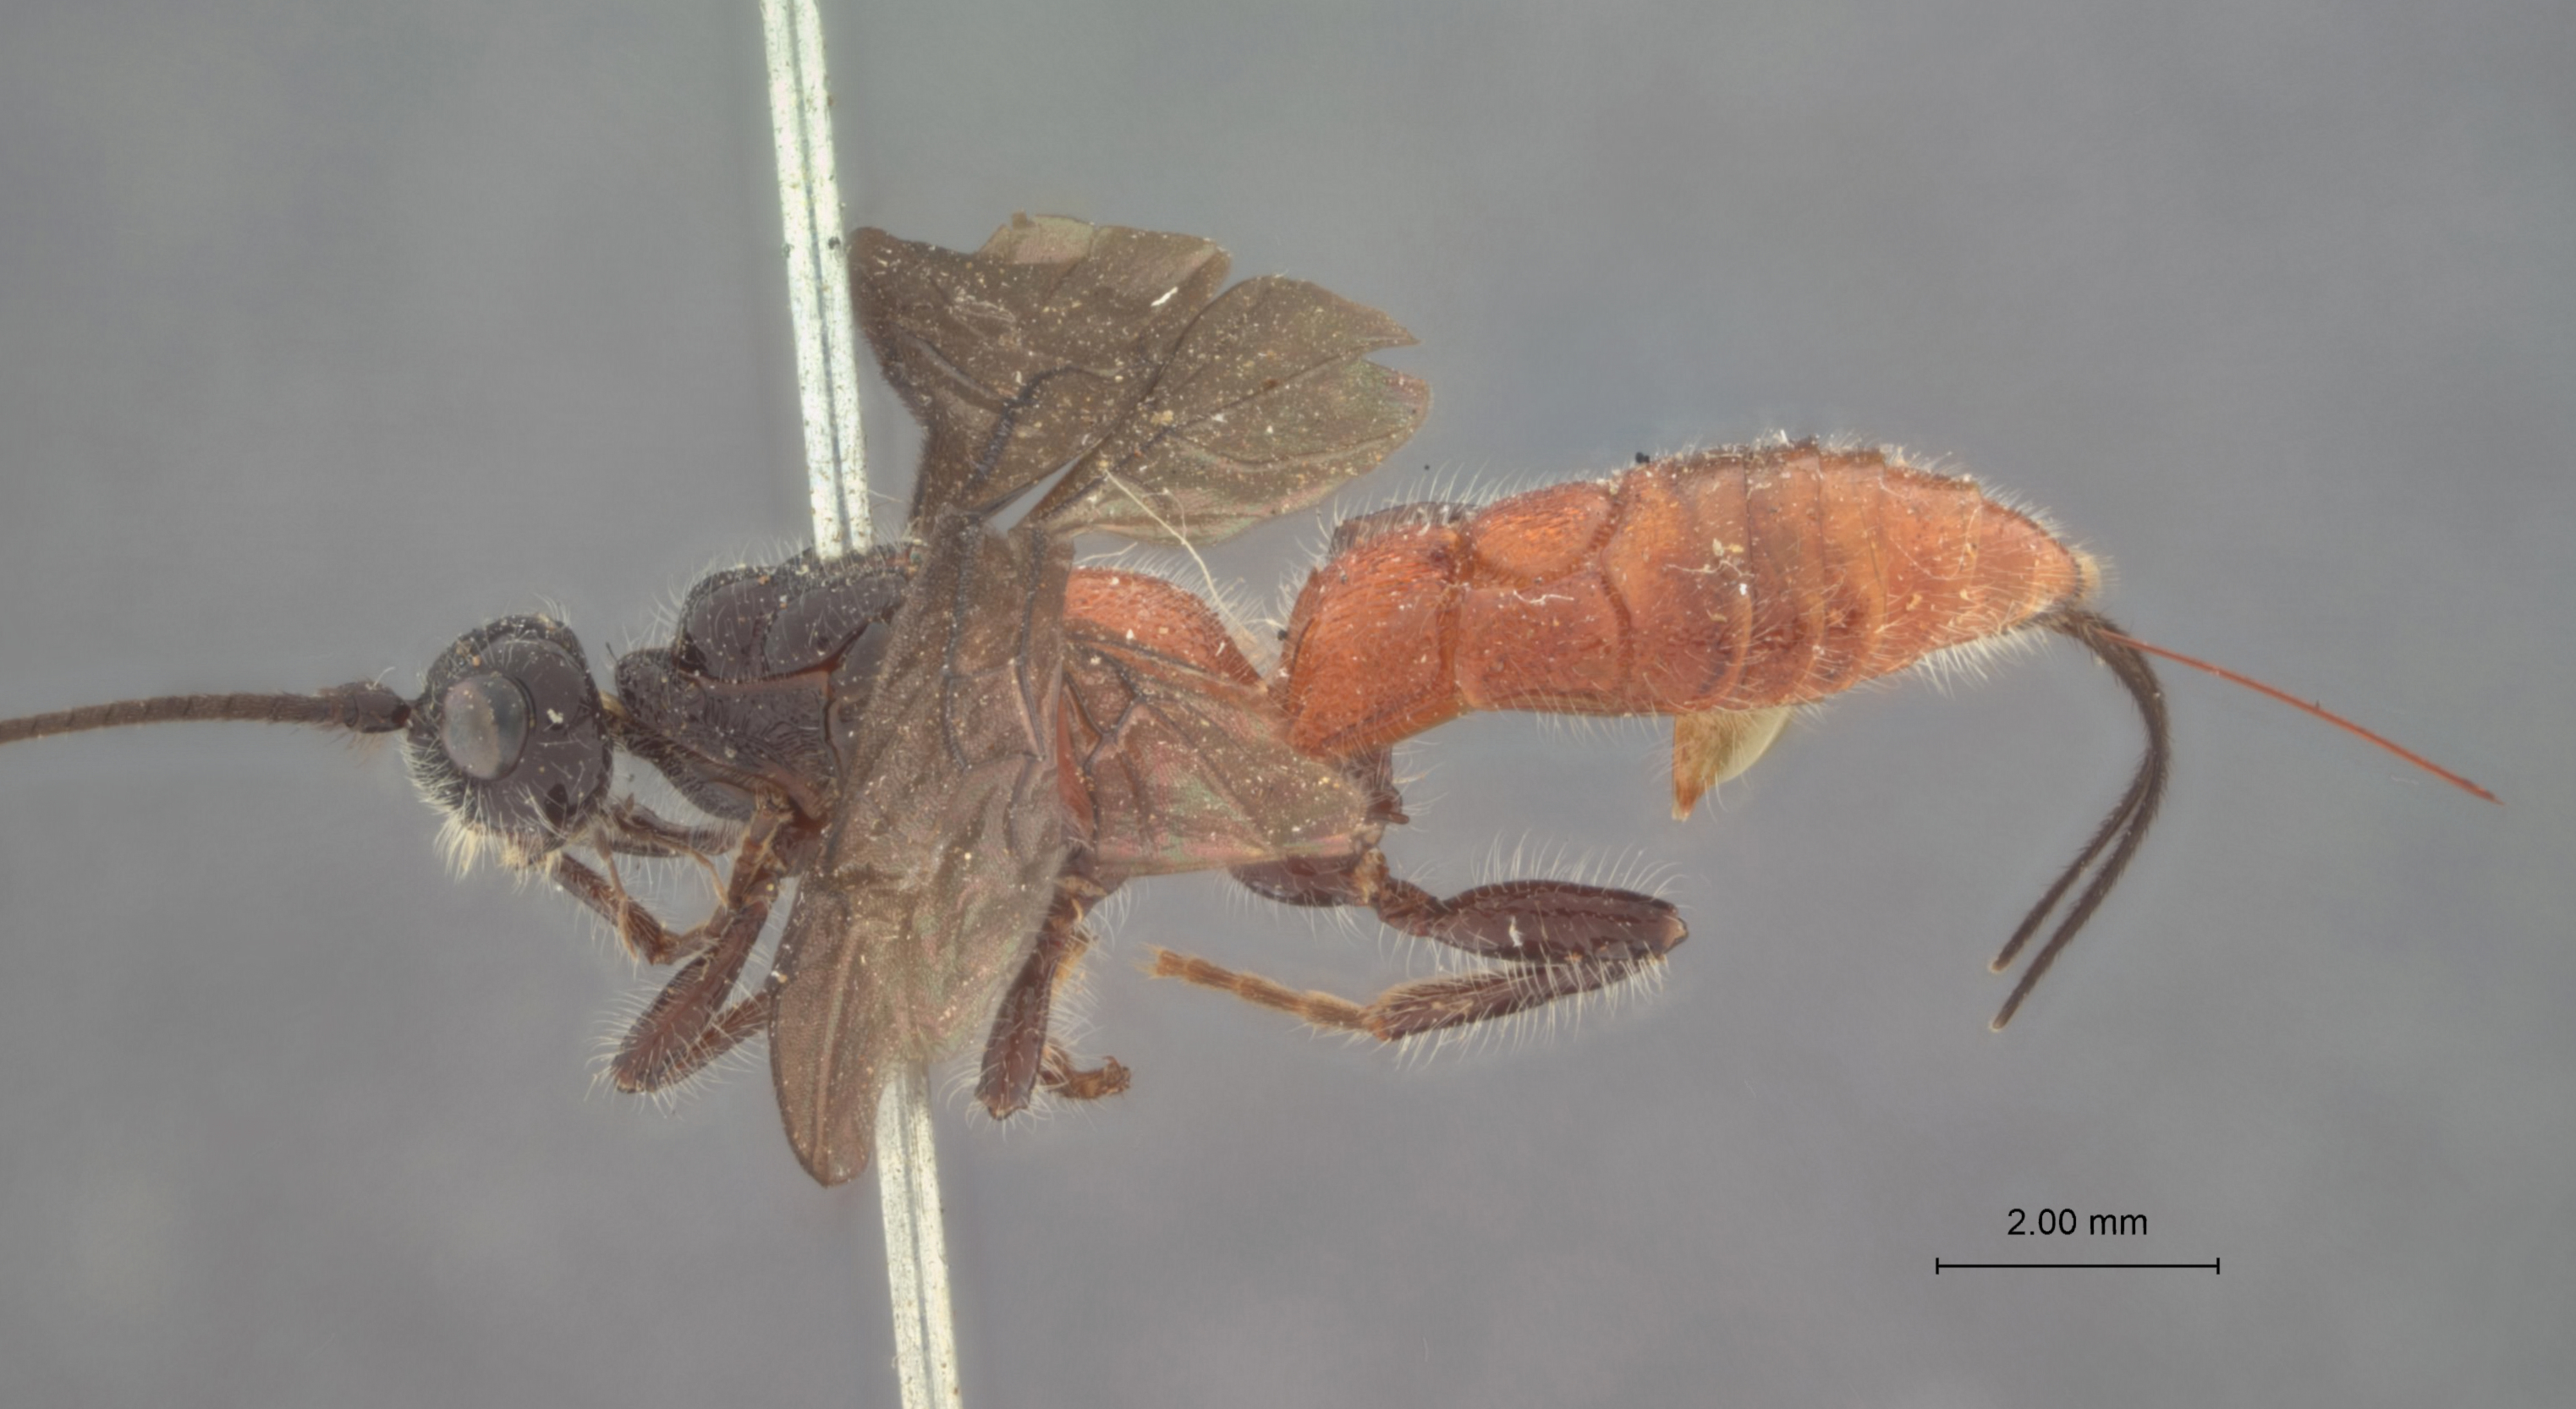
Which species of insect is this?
Odontobracon elaphidiovorus
